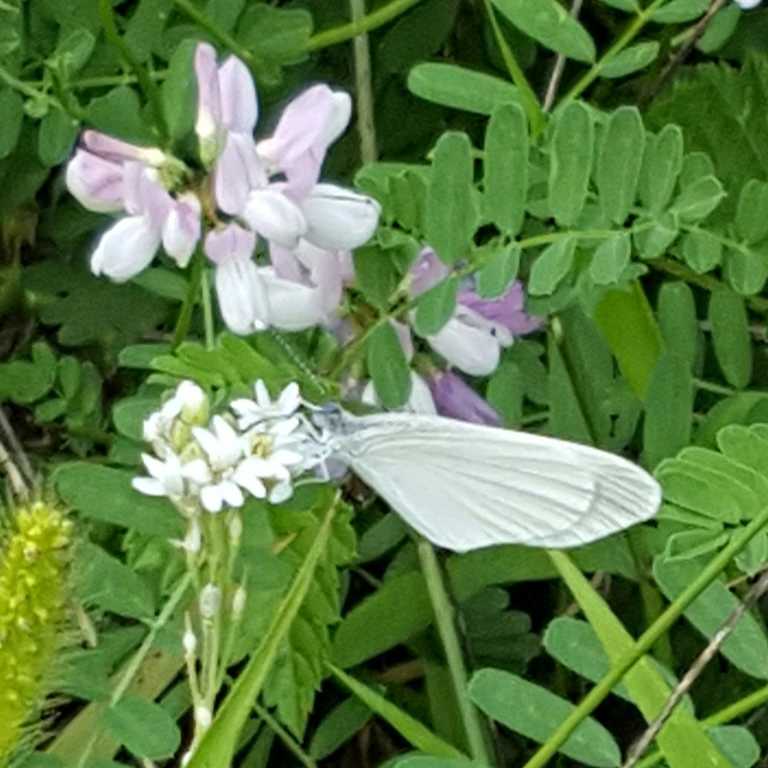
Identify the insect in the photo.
Leptidea sinapis/juvernica
